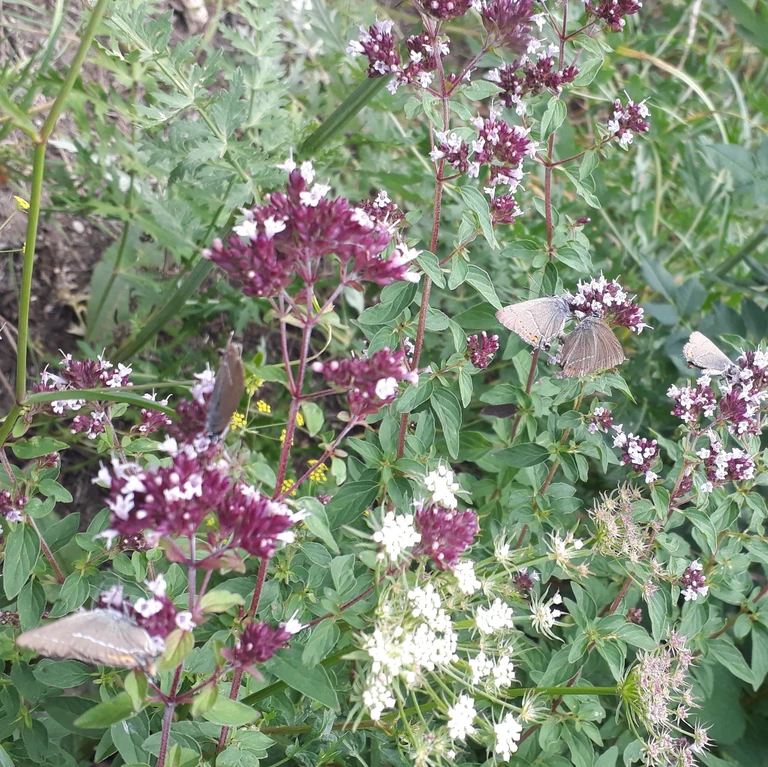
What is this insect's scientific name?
Satyrium spini (also Tuttiola spini)
